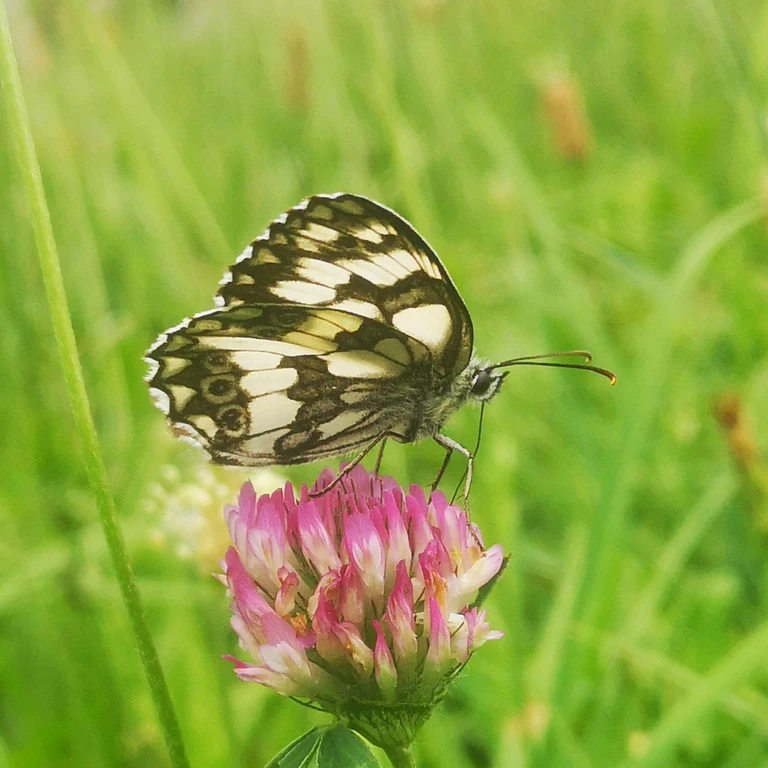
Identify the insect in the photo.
Melanargia galathea
